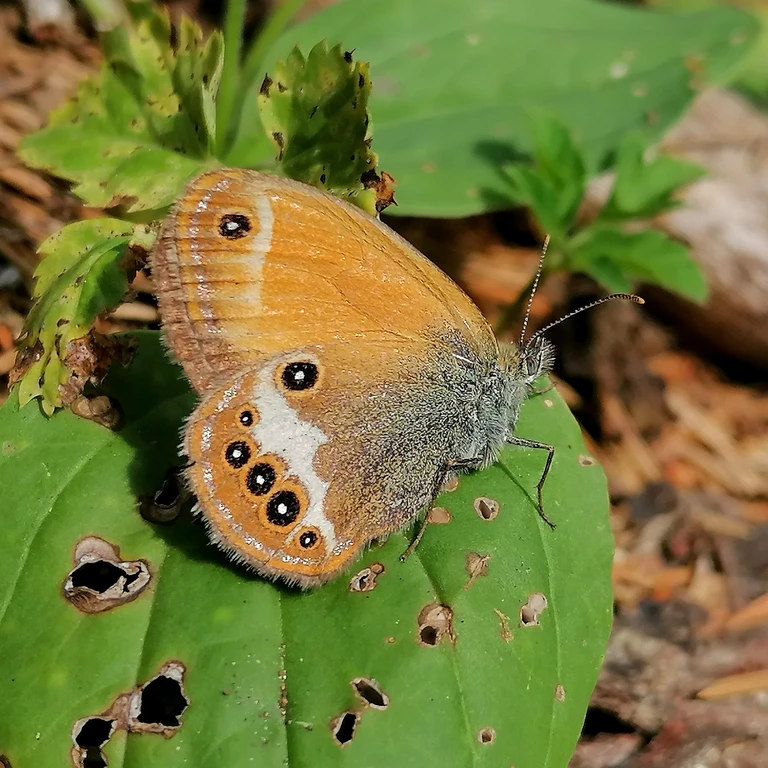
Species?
Coenonympha arcania
